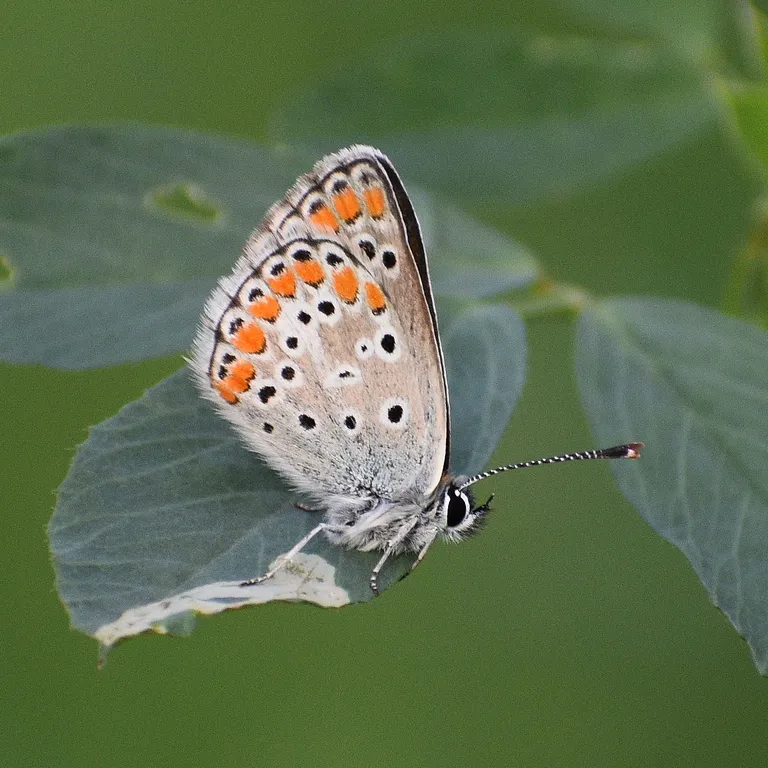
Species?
Aricia agestis/artaxerxes
